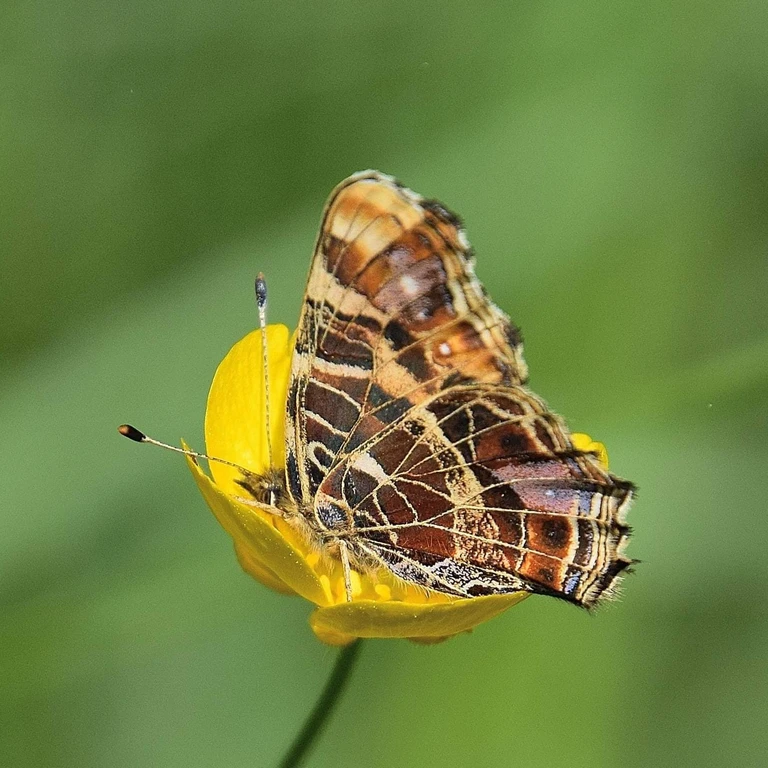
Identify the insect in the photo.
Araschnia levana
